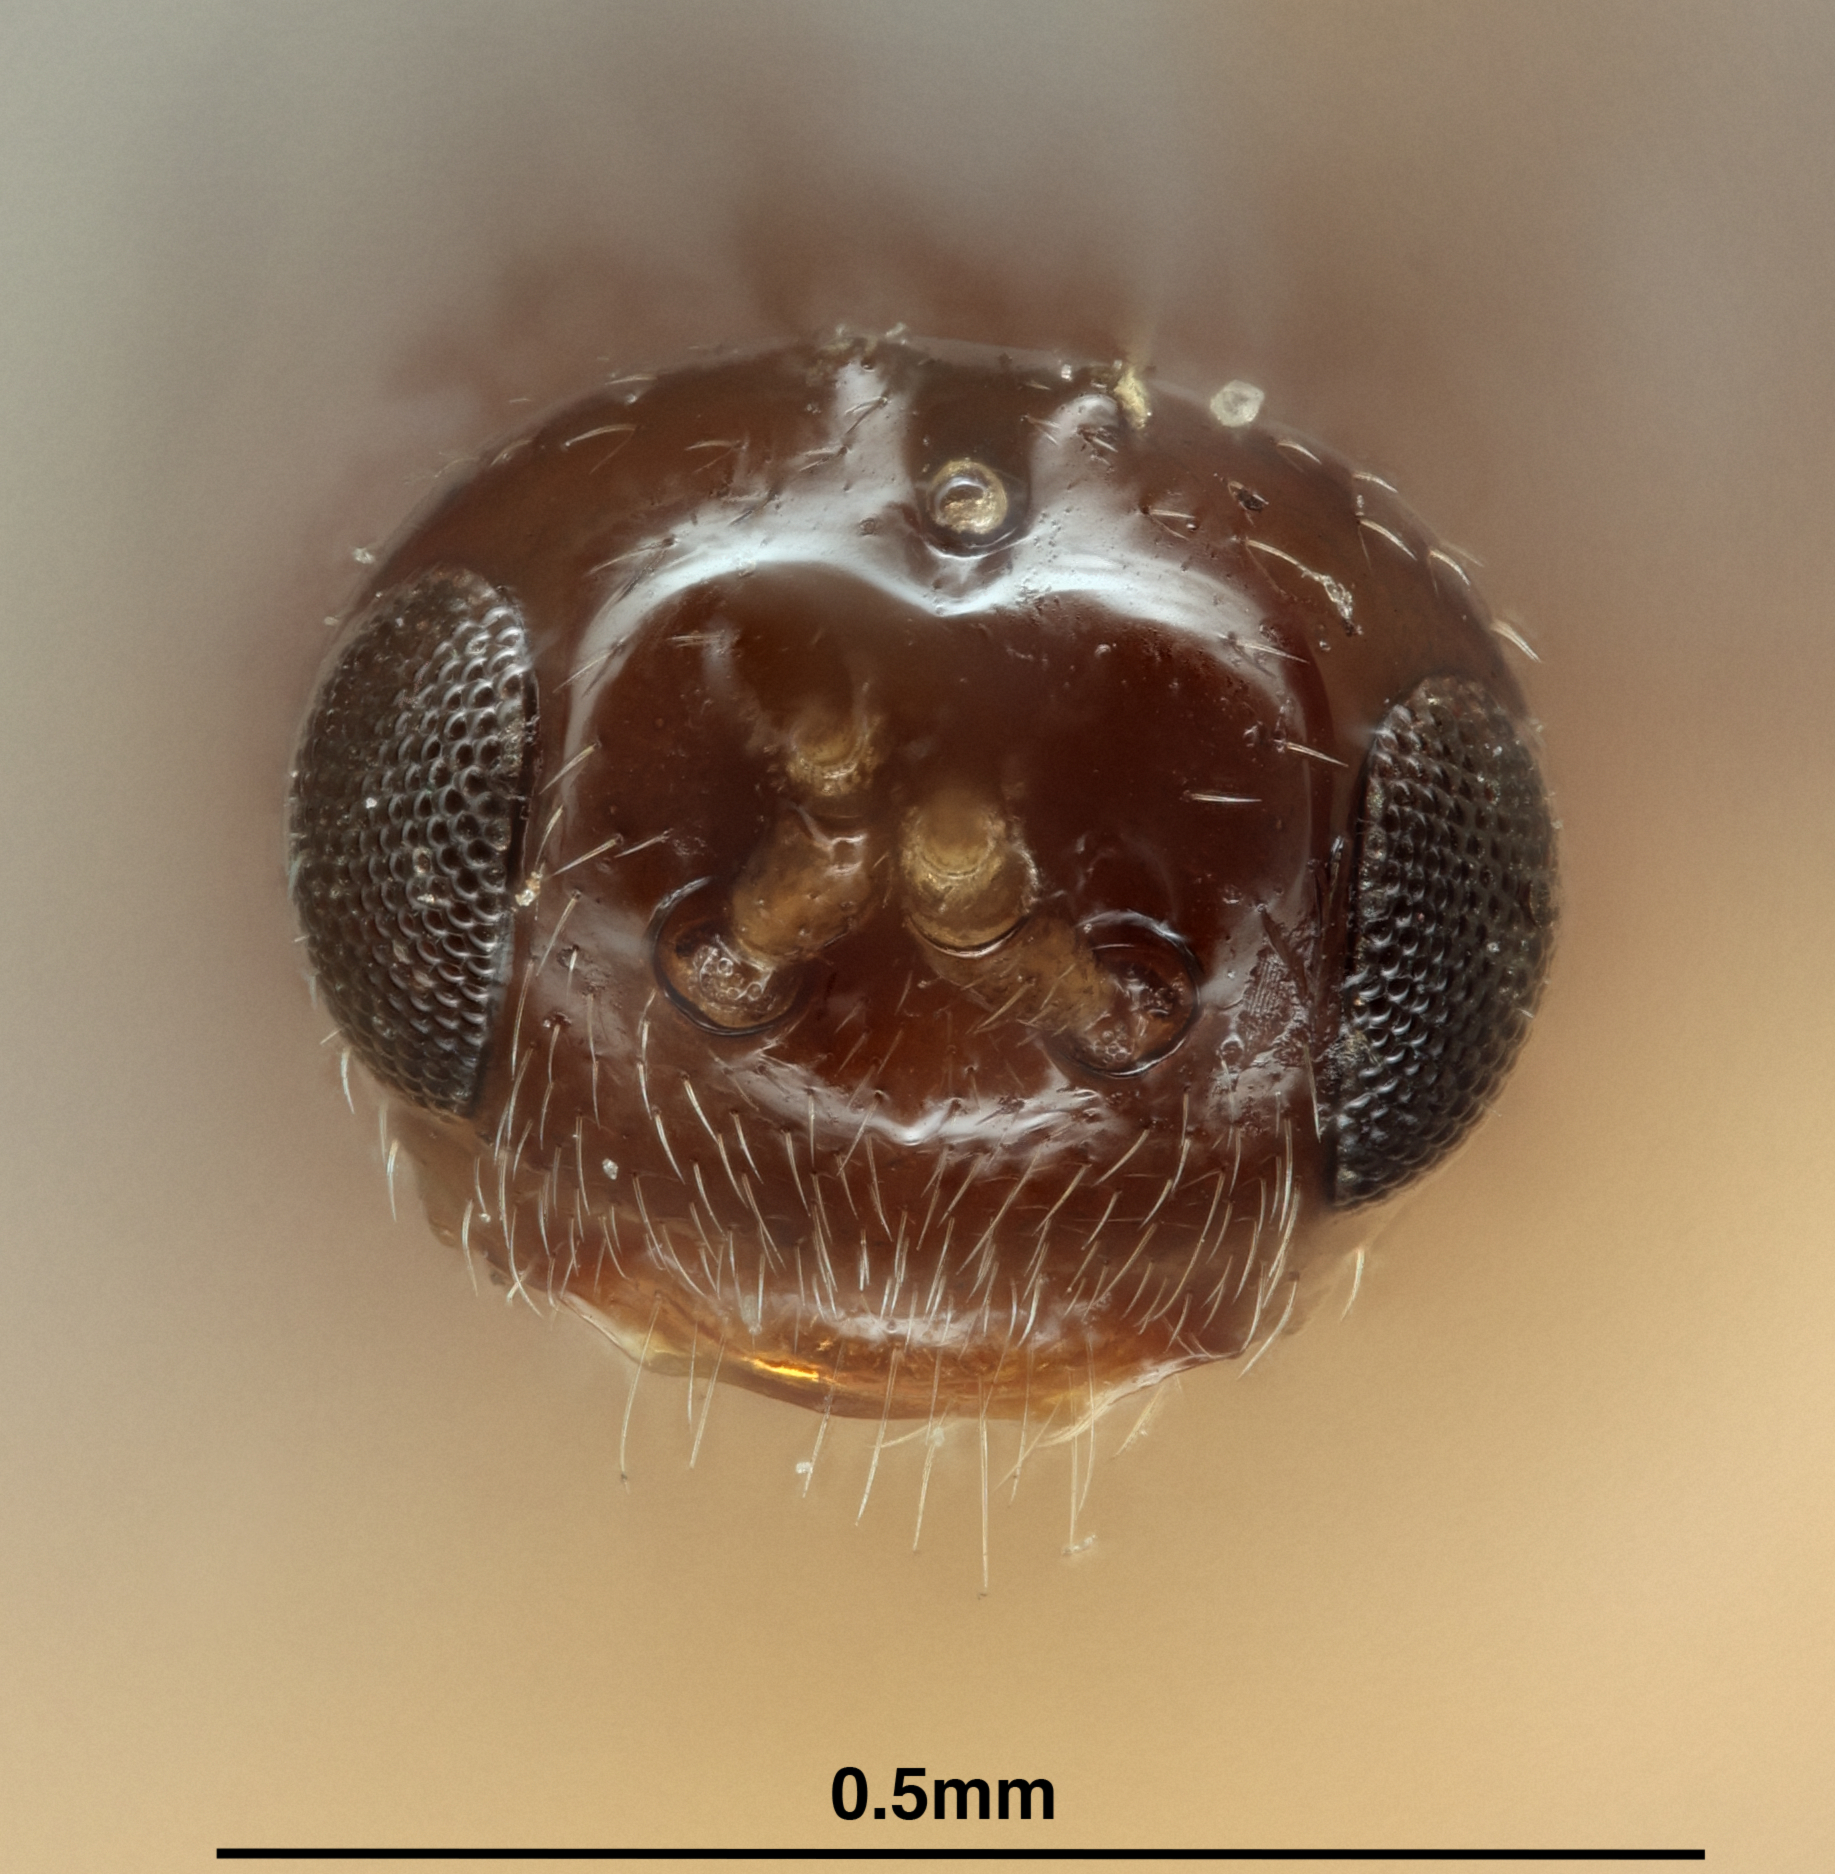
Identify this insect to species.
Triaspis matercula
